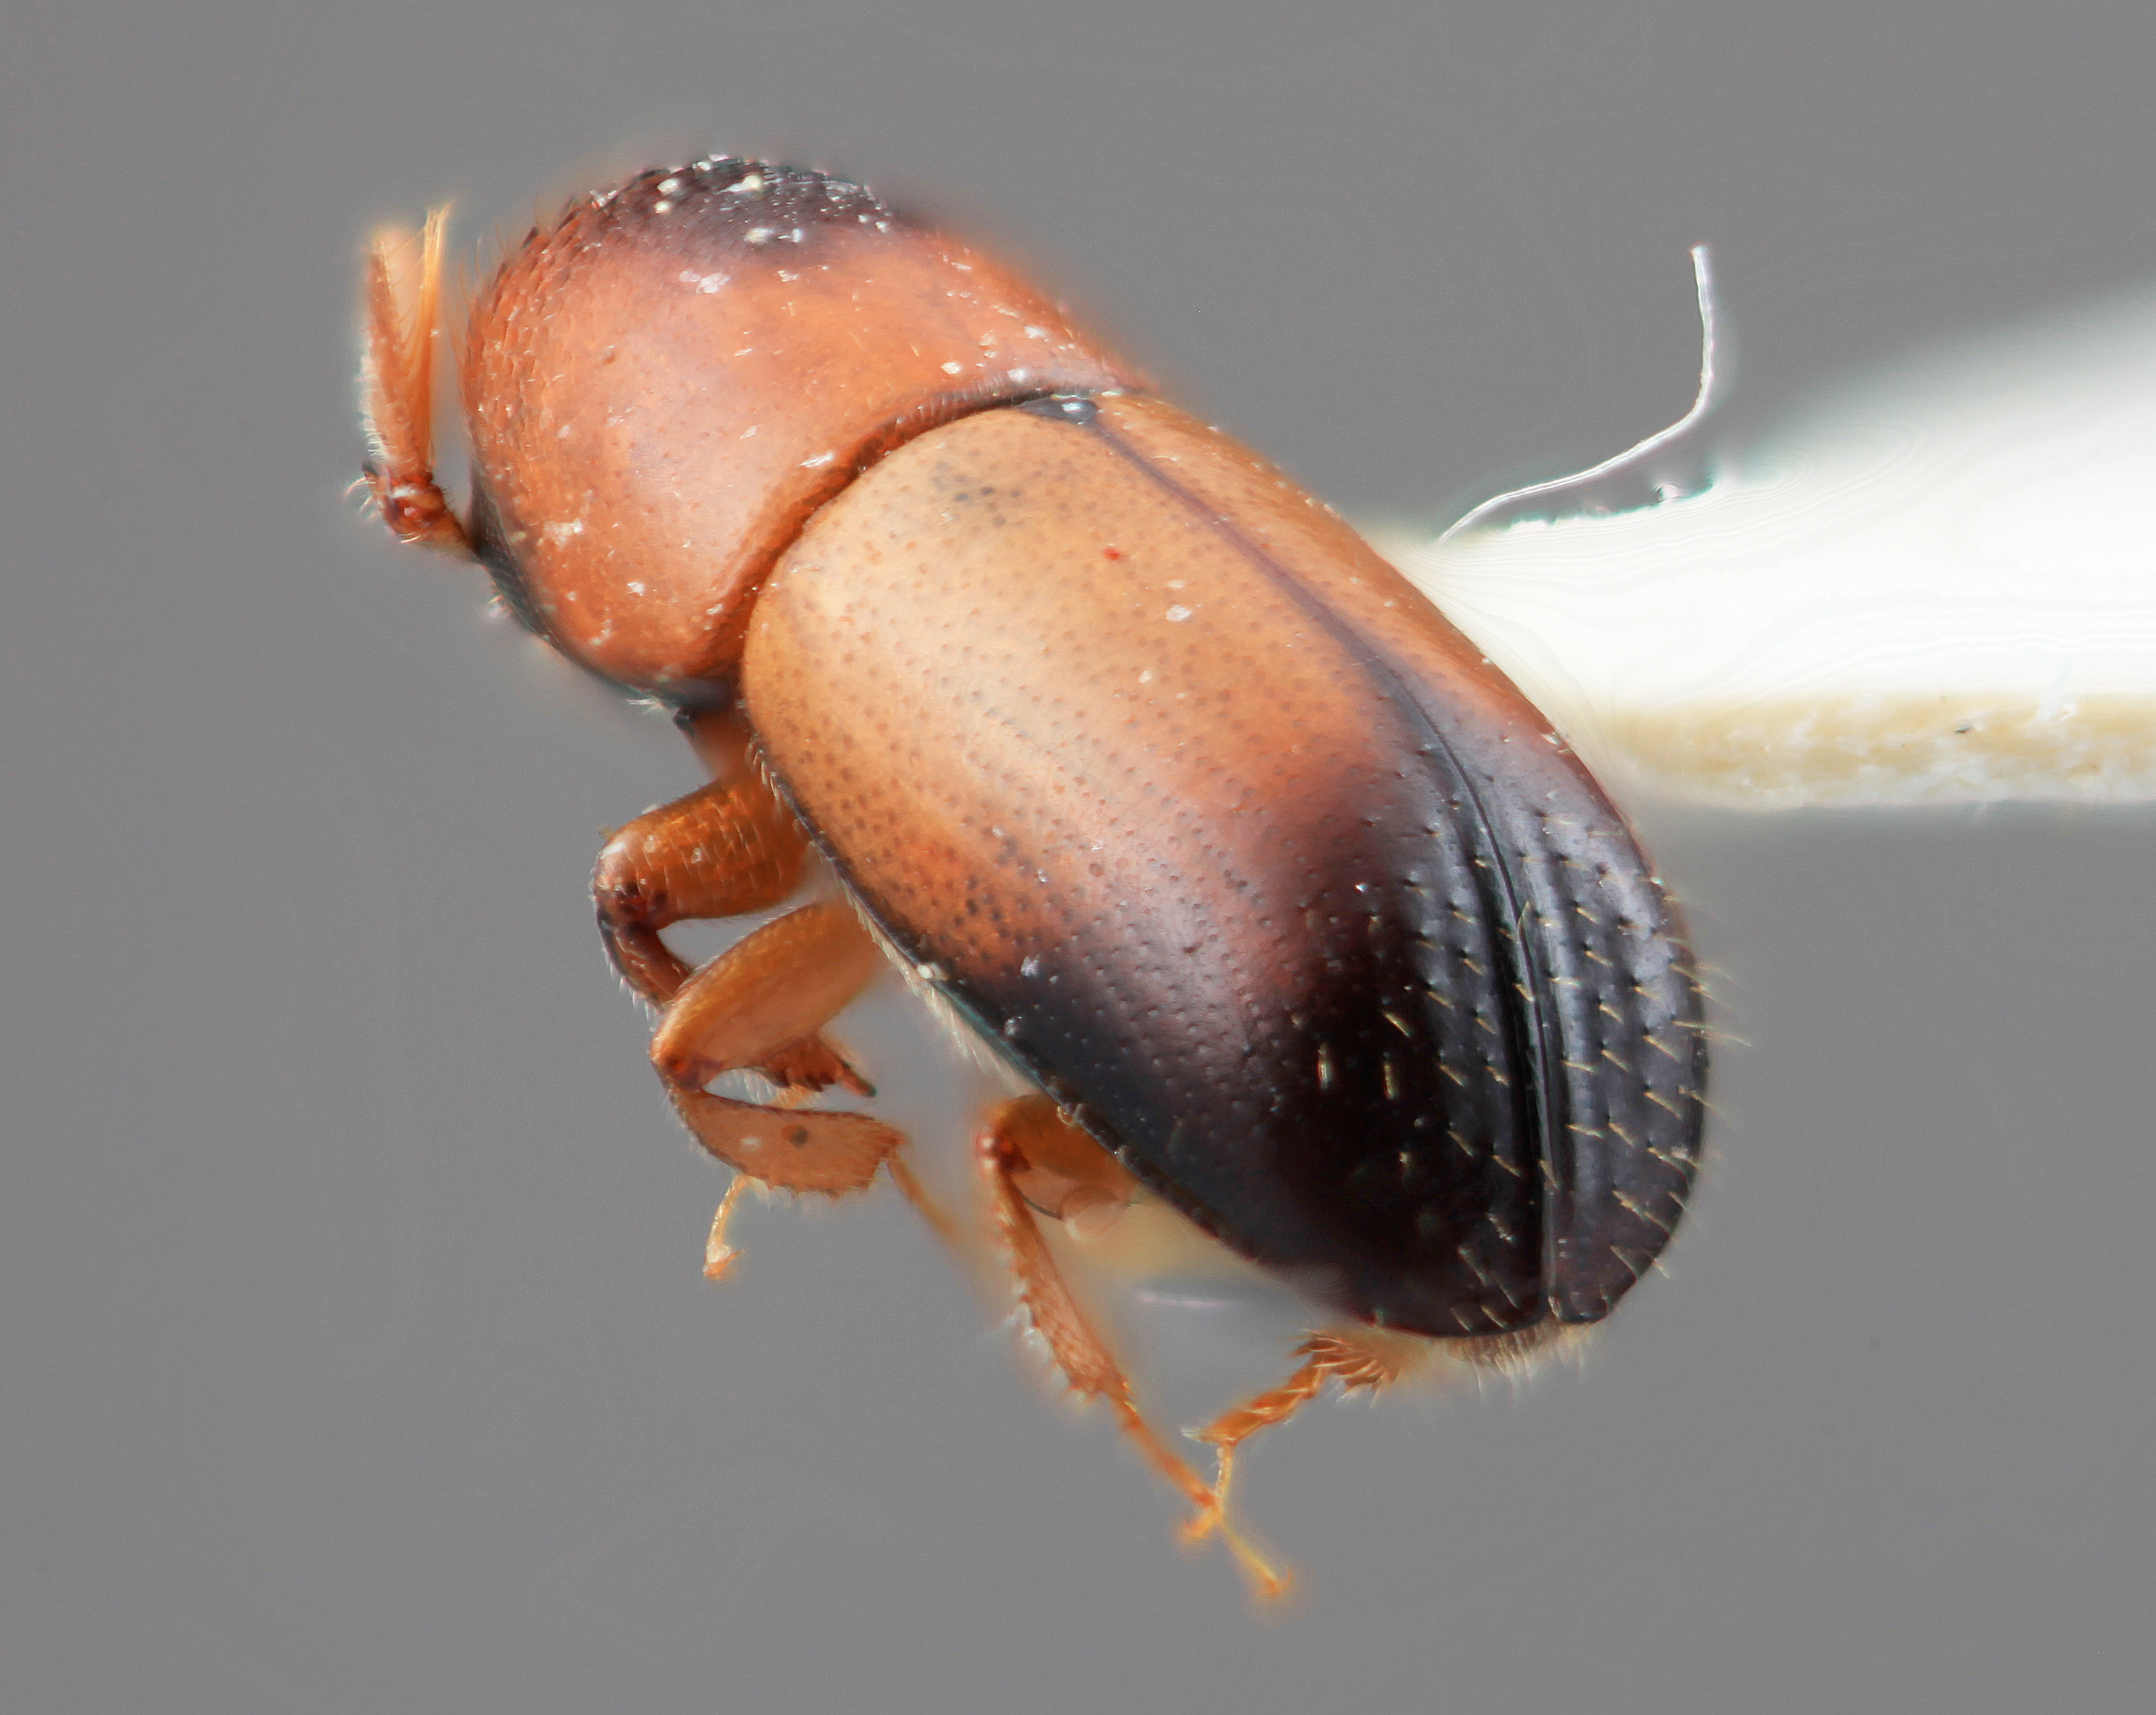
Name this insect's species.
Corthylus calamarius
